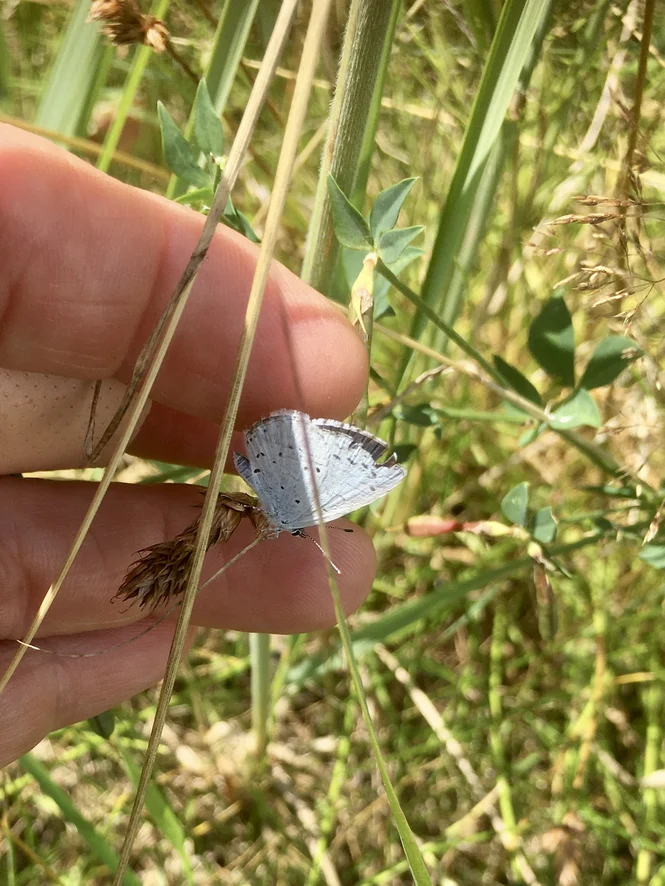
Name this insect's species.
Celastrina argiolus
